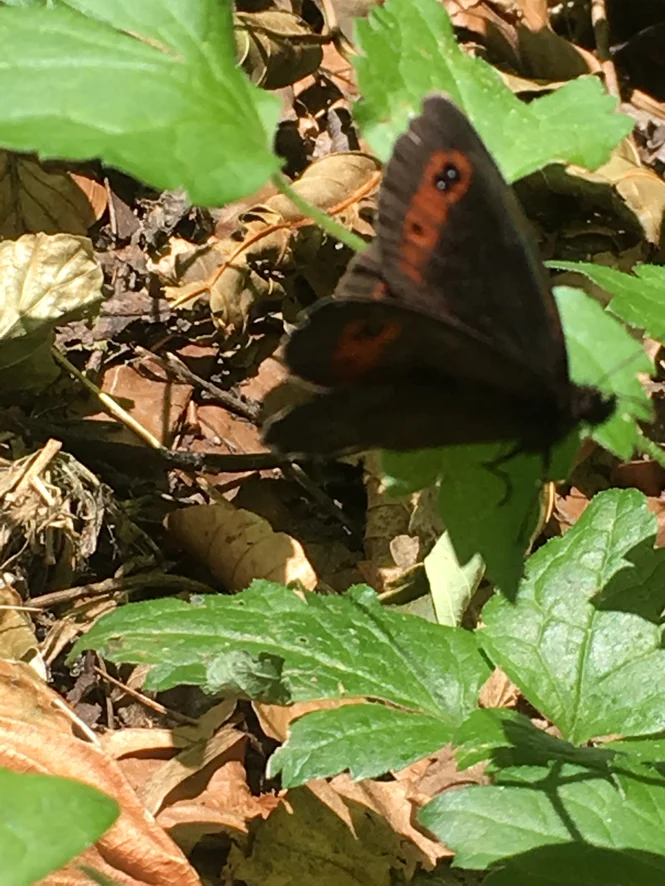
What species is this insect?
Erebia aethiops
